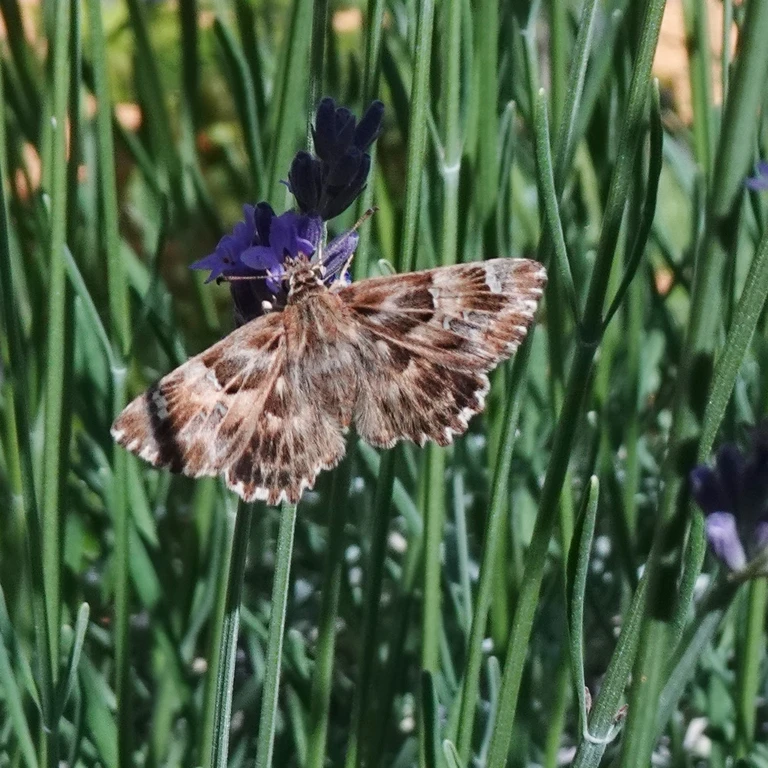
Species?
Carcharodus alceae
